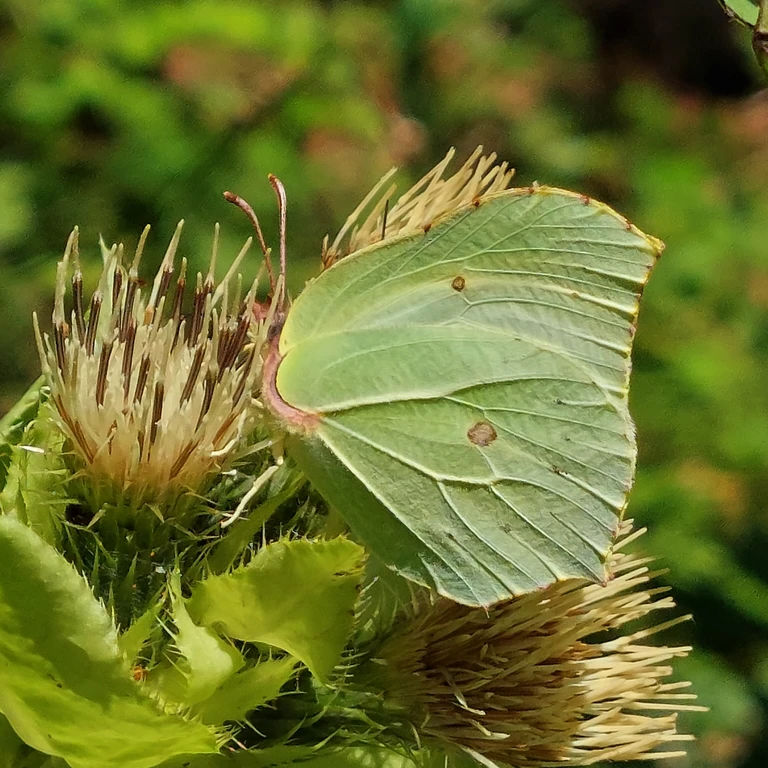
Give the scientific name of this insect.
Gonepteryx rhamni
